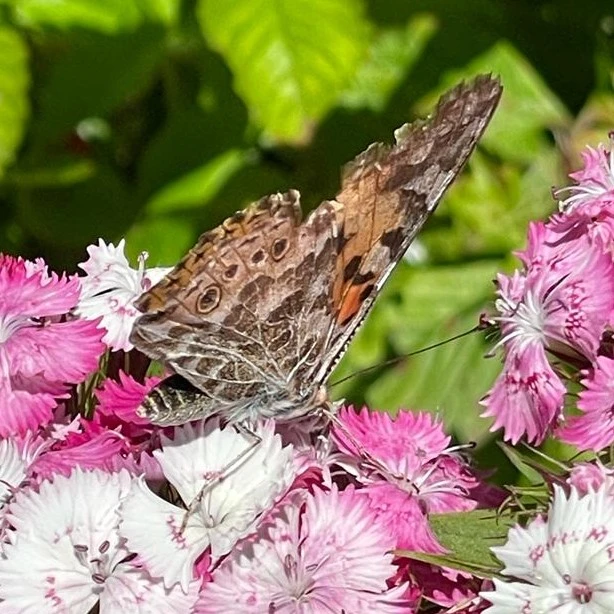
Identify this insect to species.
Vanessa cardui
